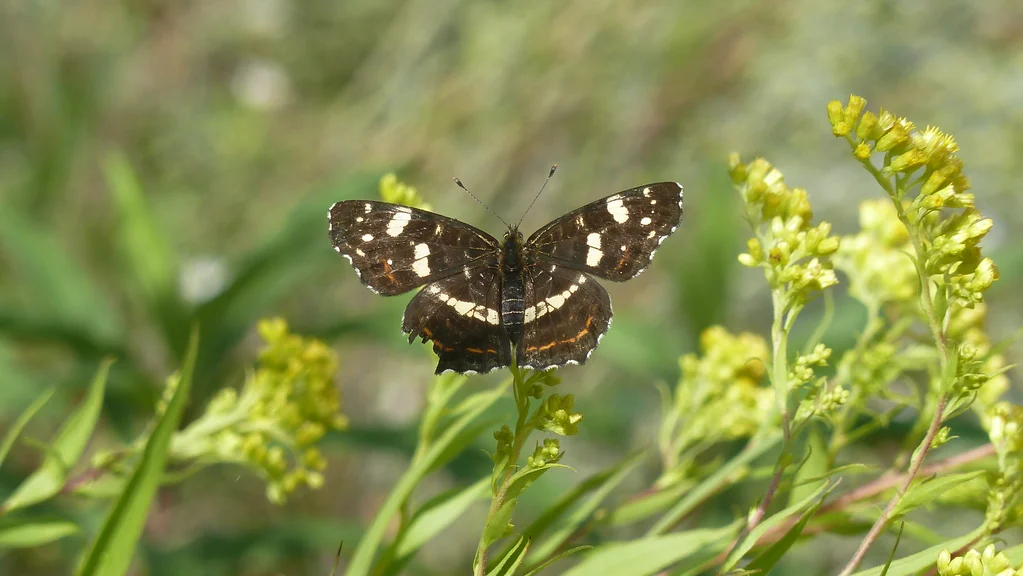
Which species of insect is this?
Araschnia levana
